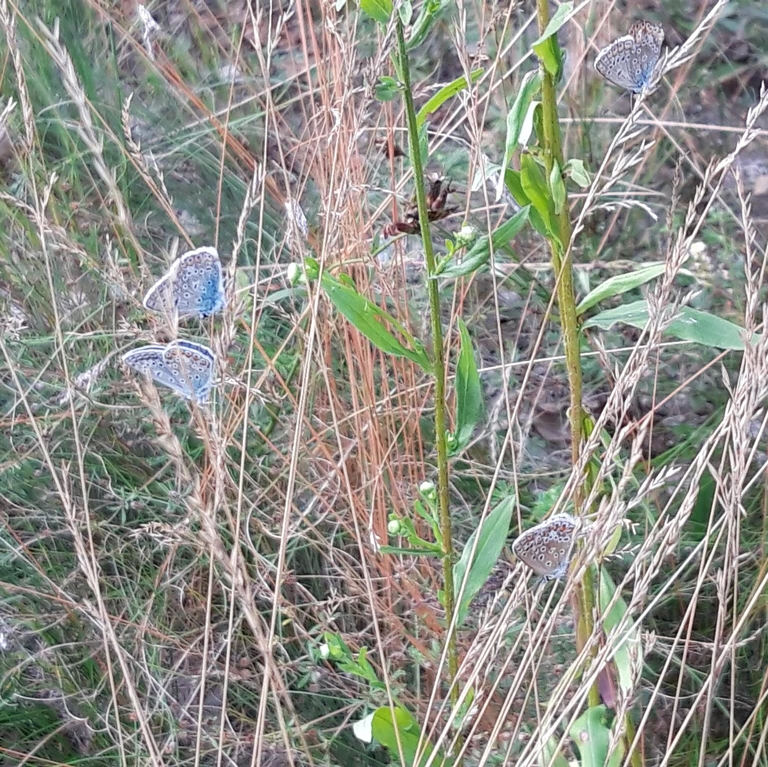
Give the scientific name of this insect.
Polyommatus icarus
